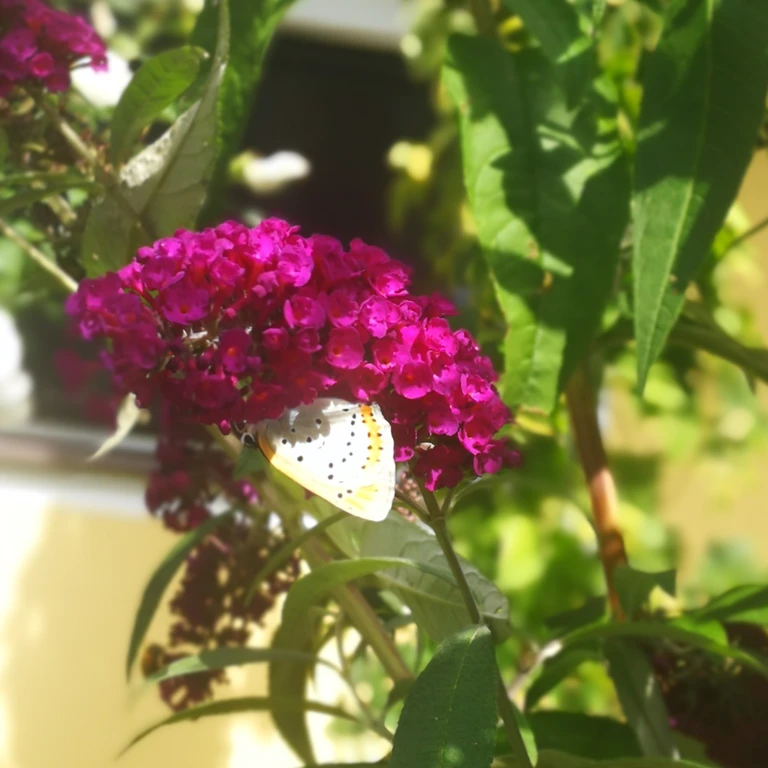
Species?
Lycaena dispar
